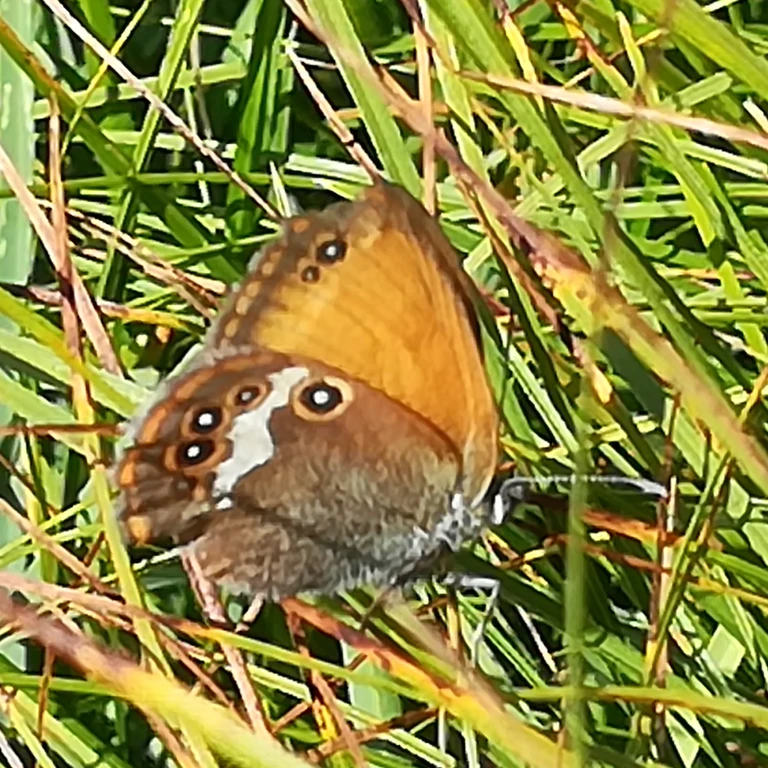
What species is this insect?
Coenonympha arcania
